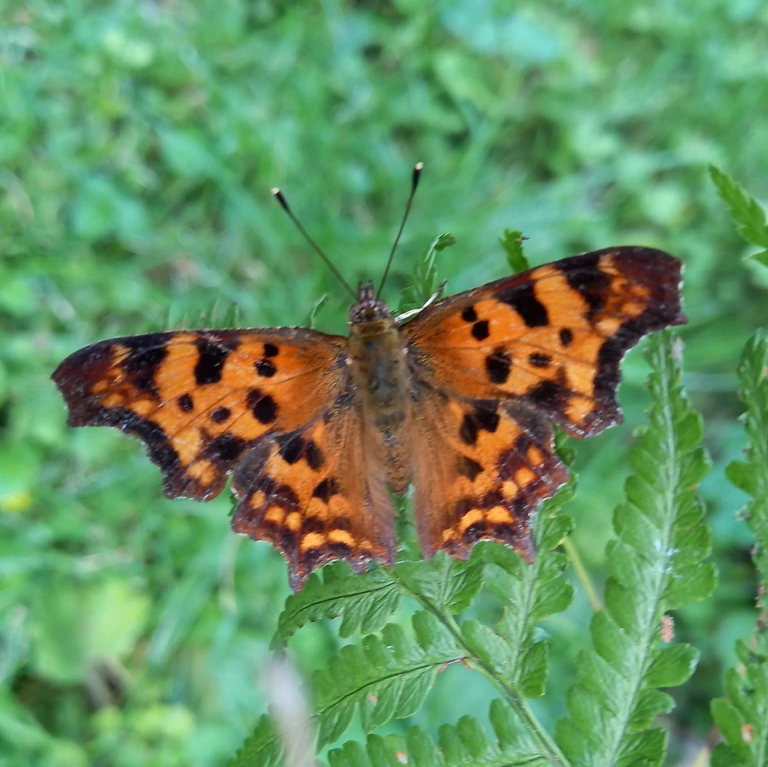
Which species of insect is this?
Polygonia c-album
